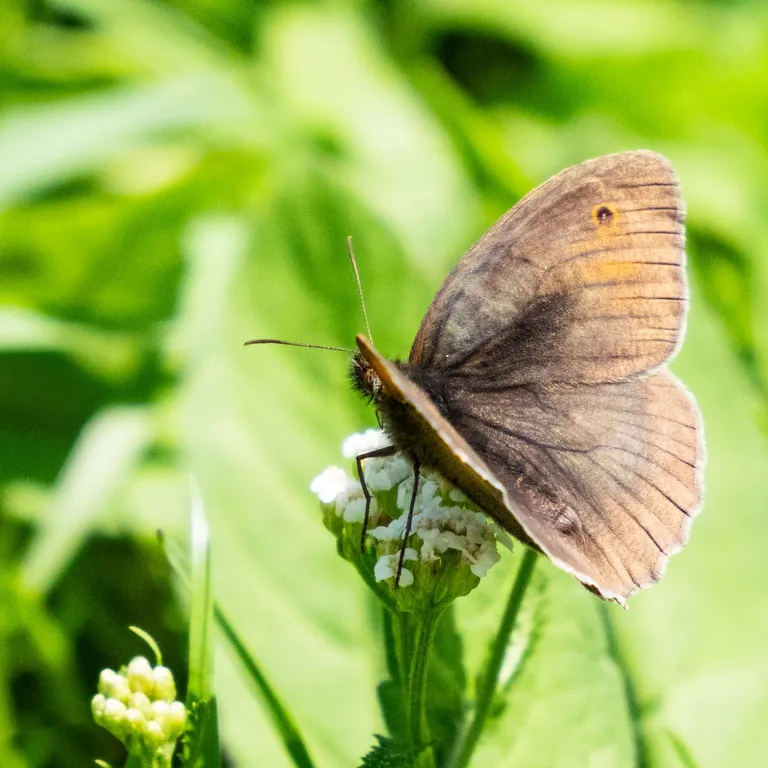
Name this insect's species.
Maniola jurtina
